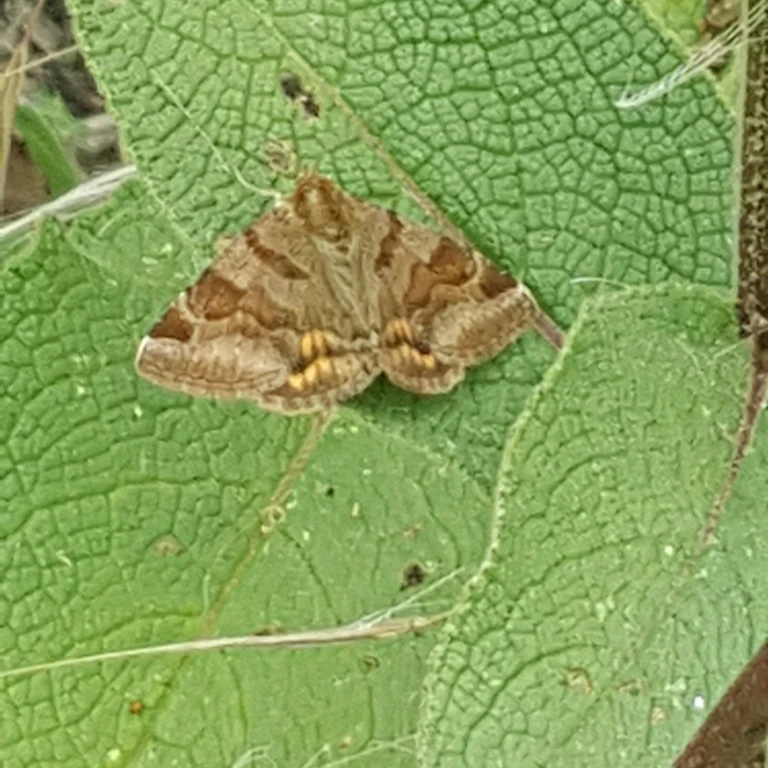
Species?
Euclidia glyphica
